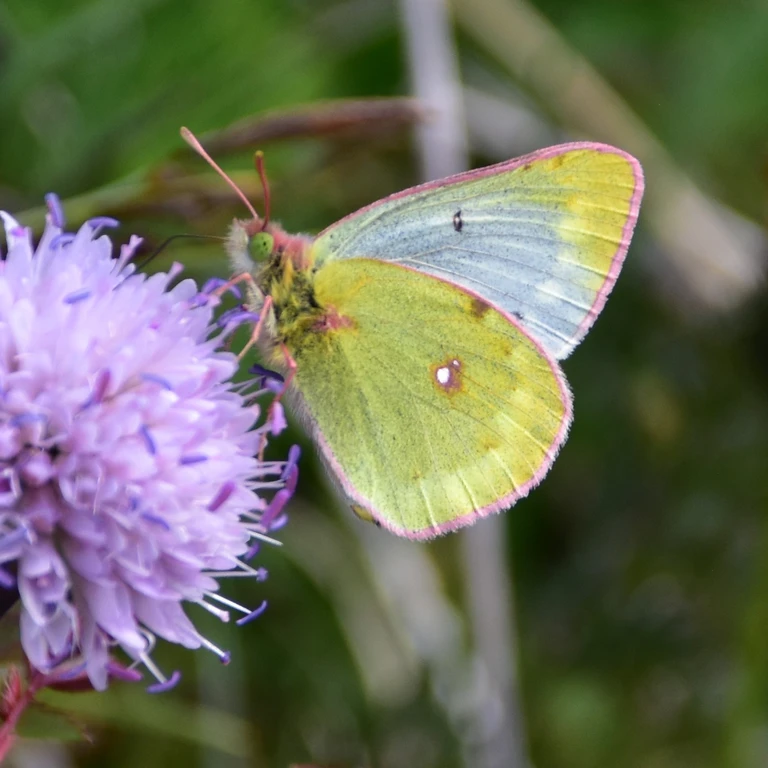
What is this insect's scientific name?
Colias phicomone
